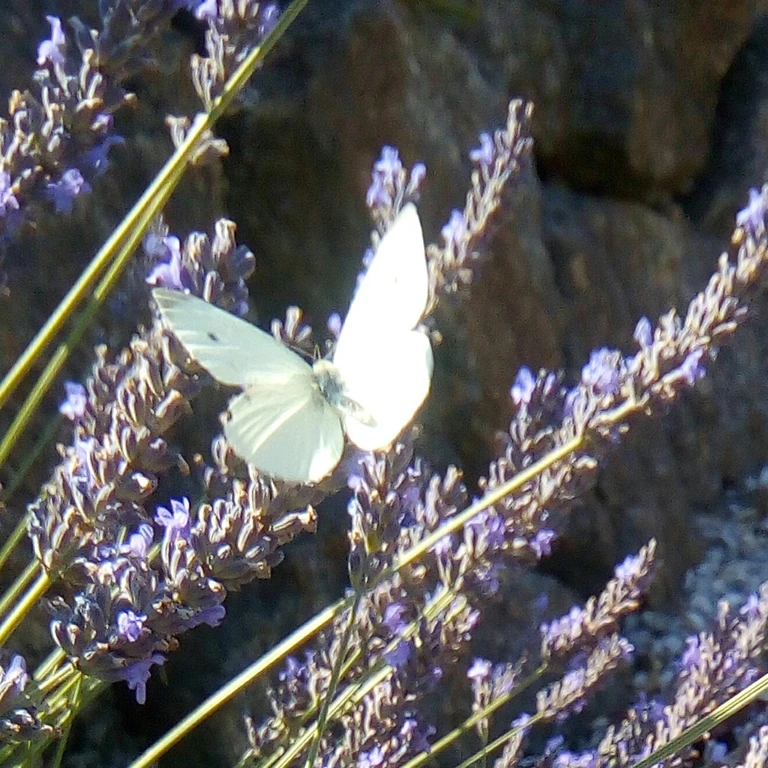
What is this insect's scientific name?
Pieris rapae
